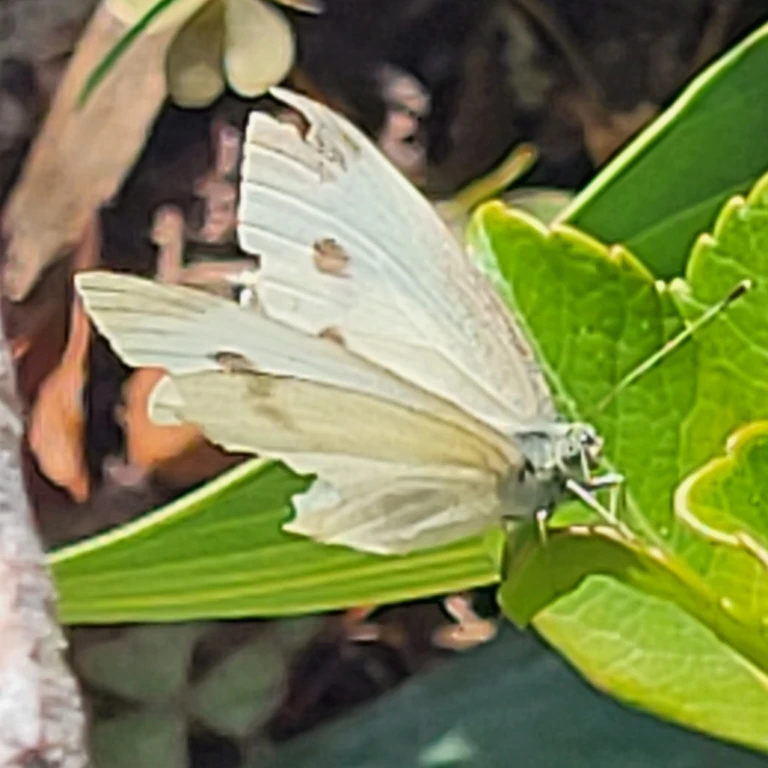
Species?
Pieris rapae
